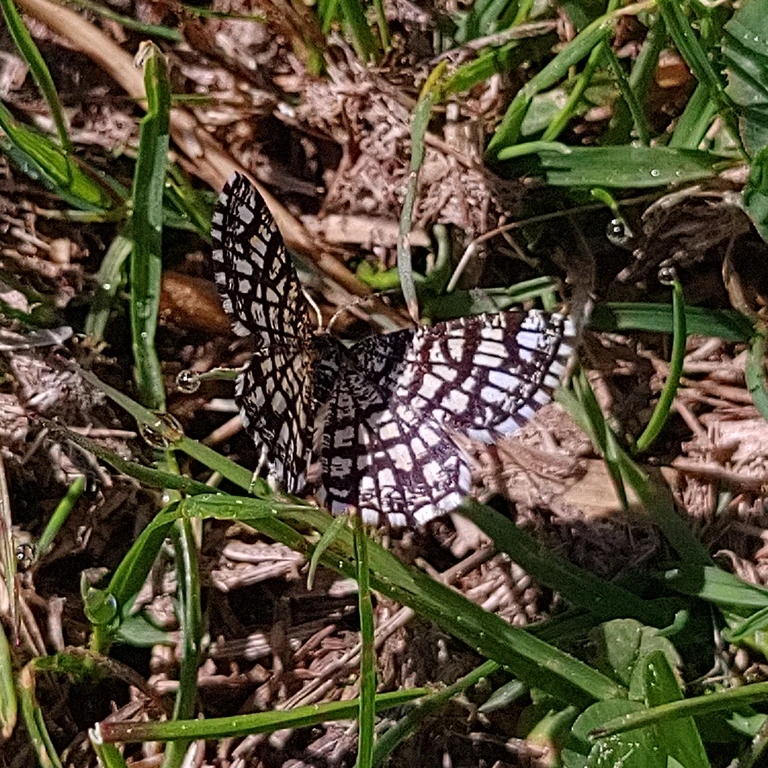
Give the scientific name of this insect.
Chiasmia clathrata
